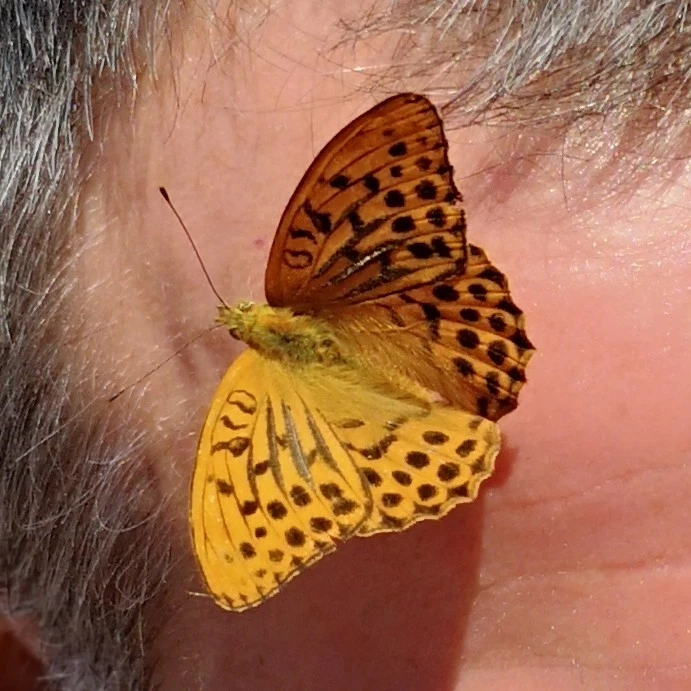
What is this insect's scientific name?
Argynnis paphia
